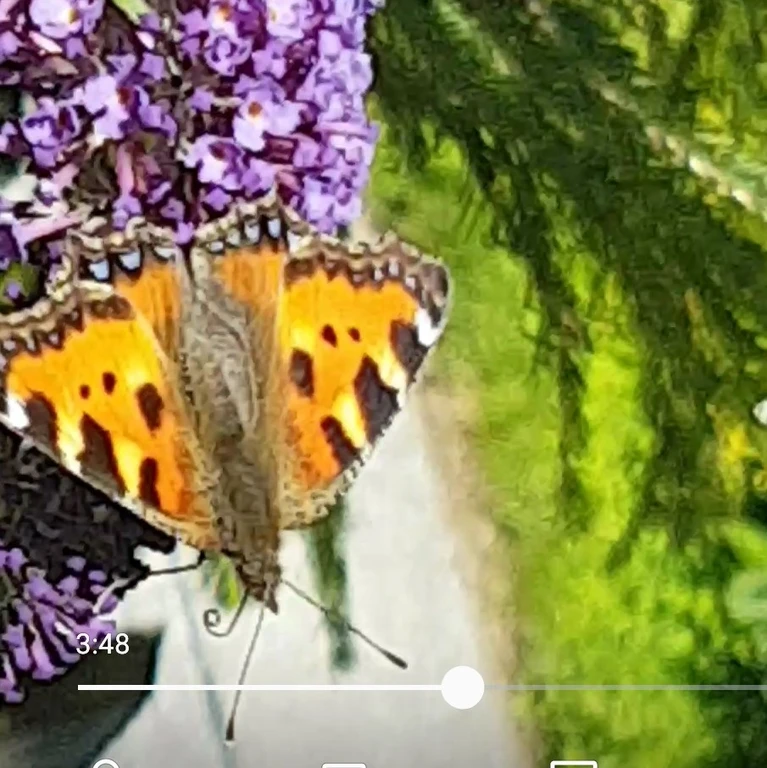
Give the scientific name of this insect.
Aglais urticae
